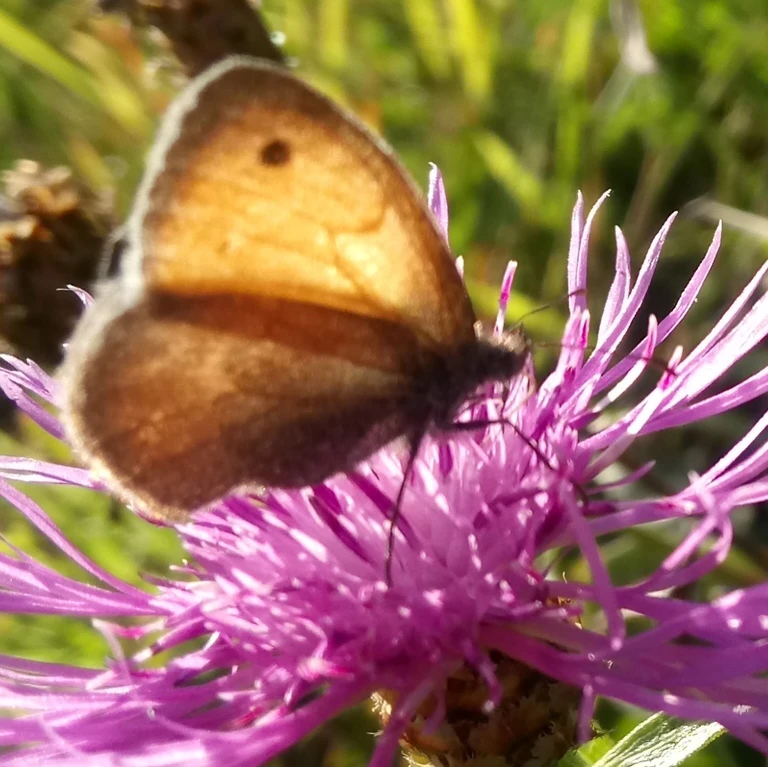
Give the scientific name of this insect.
Coenonympha pamphilus
